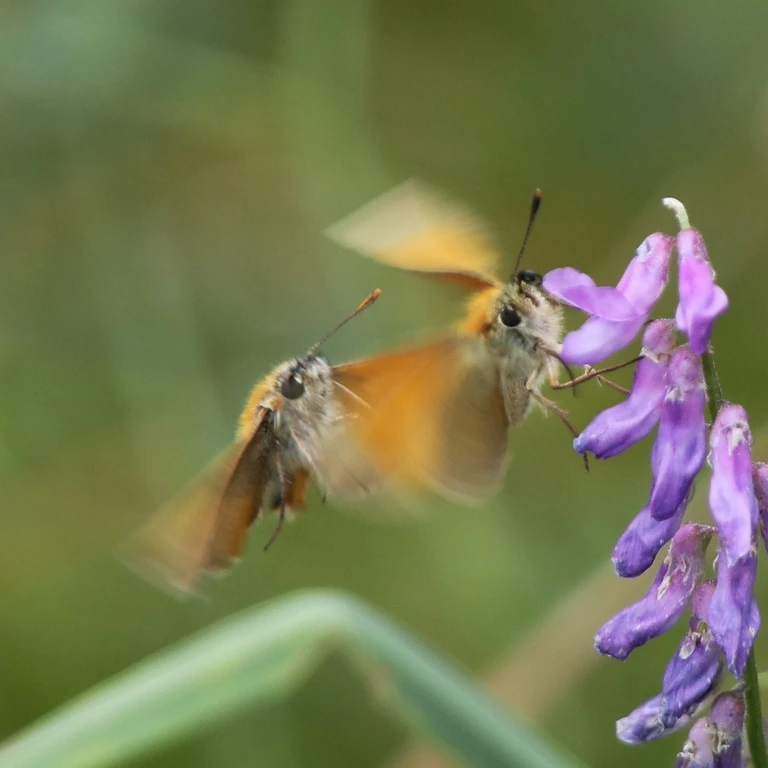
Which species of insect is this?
Thymelicus sylvestris
